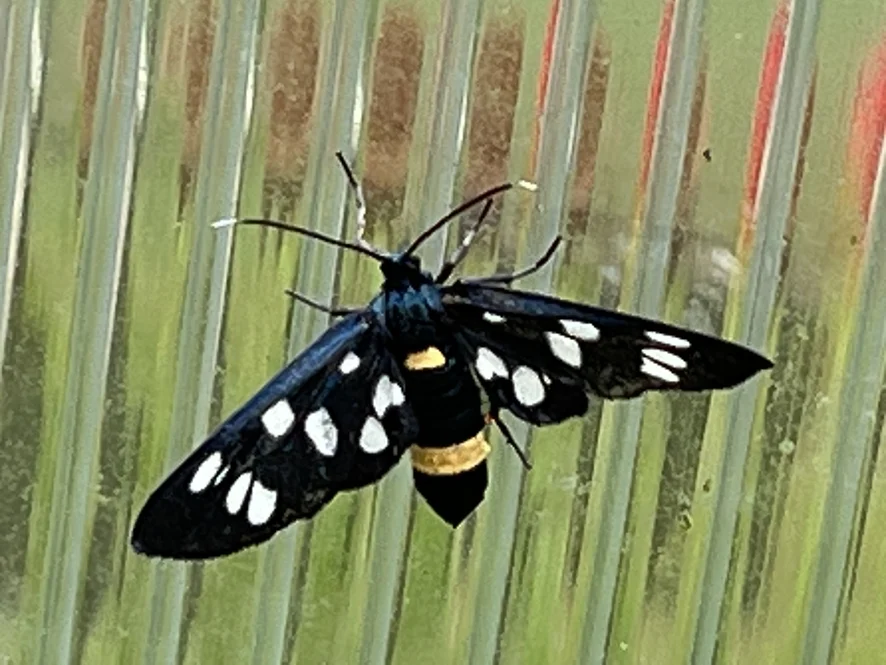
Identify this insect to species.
Amata phegea
